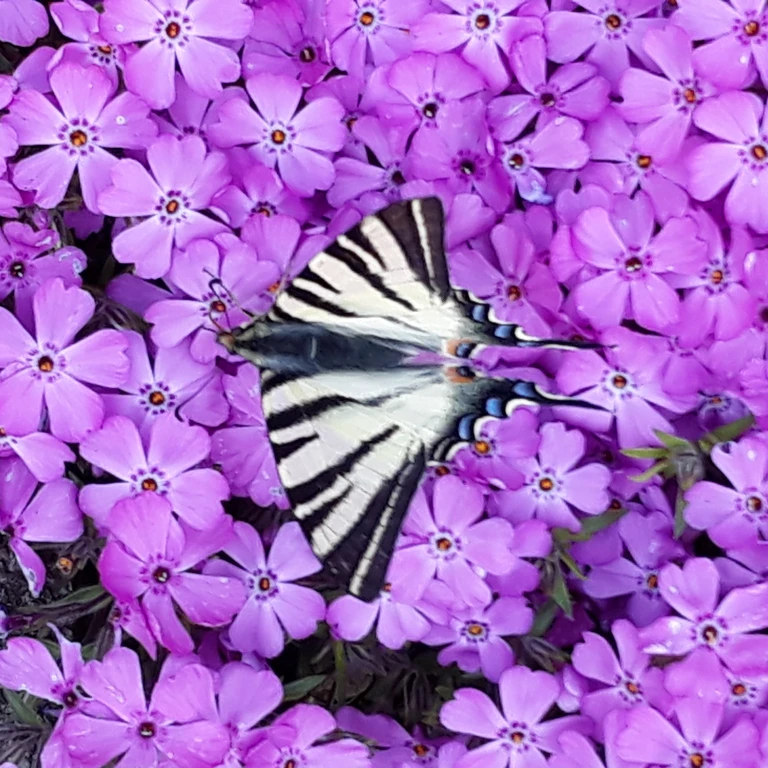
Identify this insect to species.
Iphiclides podalirius
